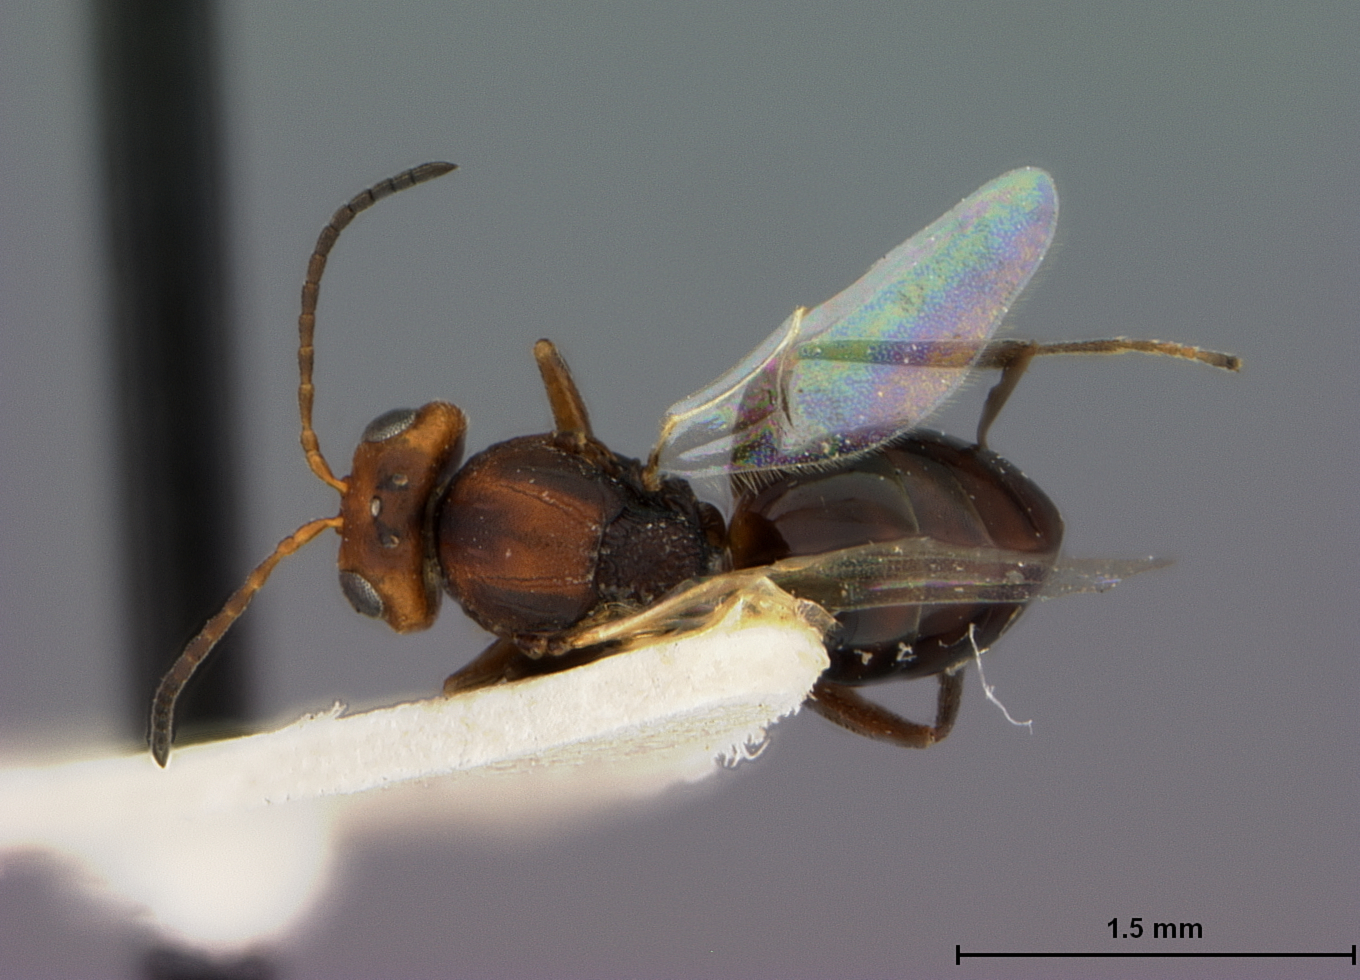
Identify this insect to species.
Callirhytis sonorae
